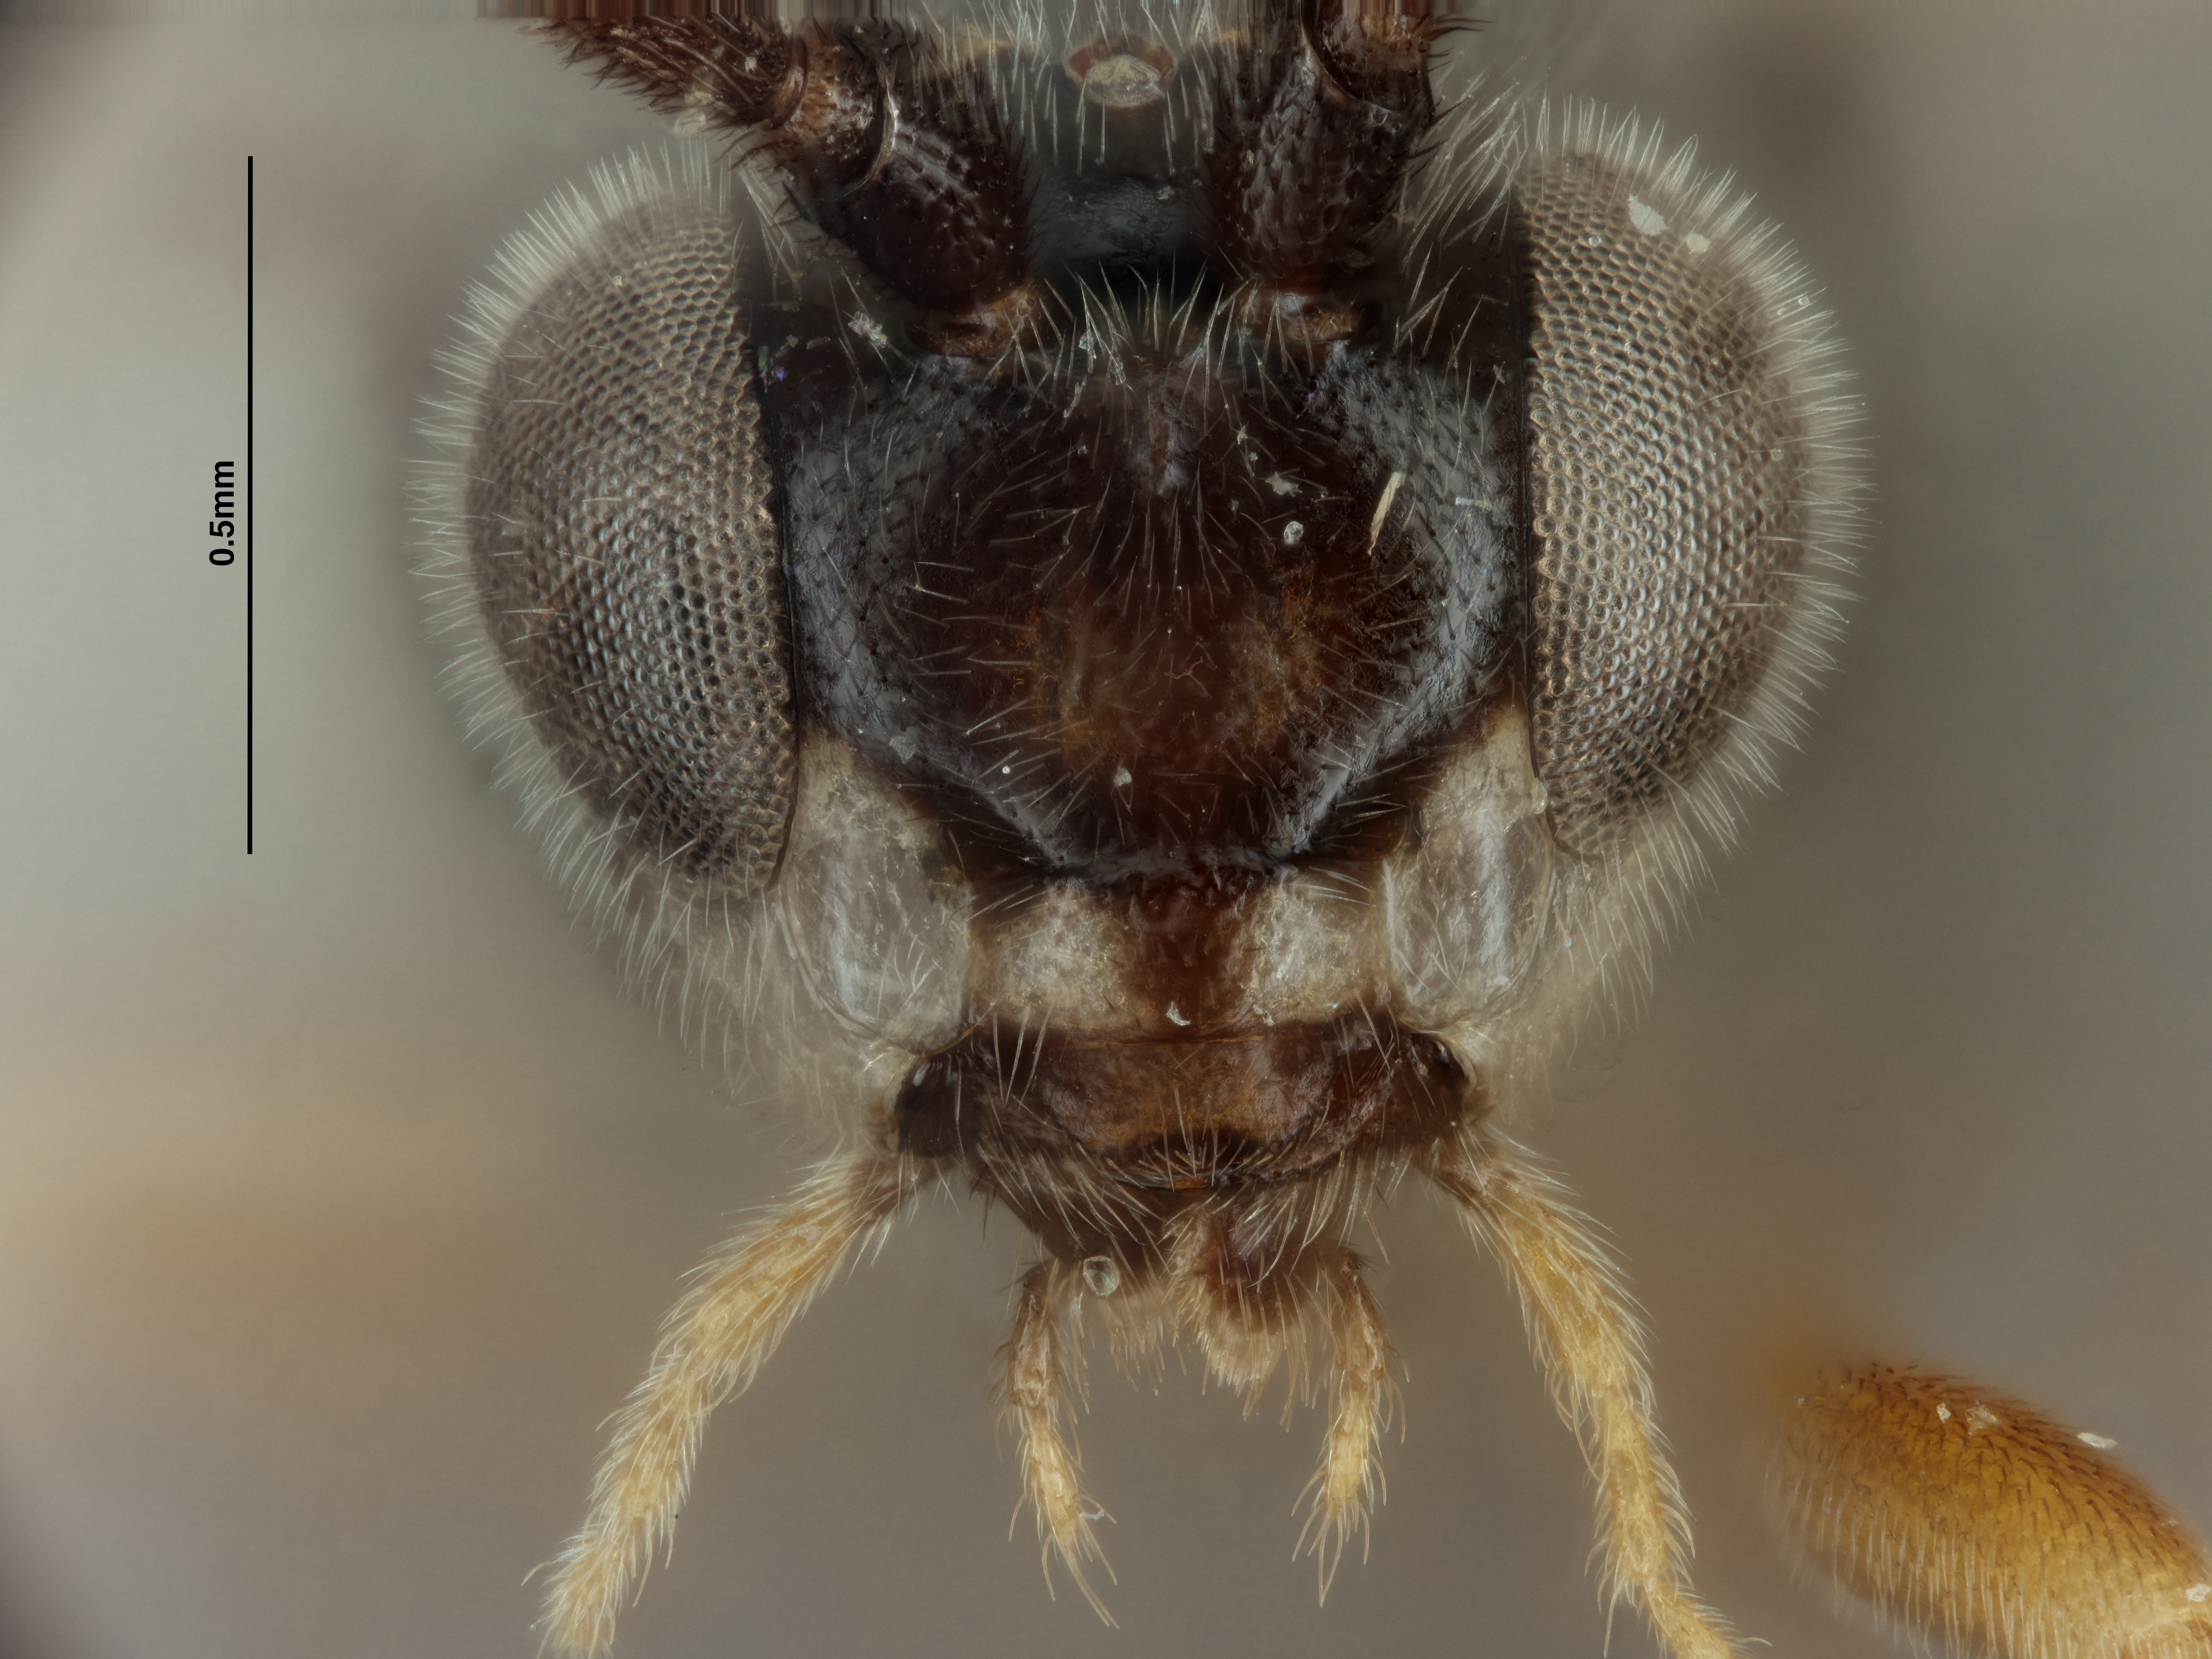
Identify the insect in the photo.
Alphomelon bromeliphile
